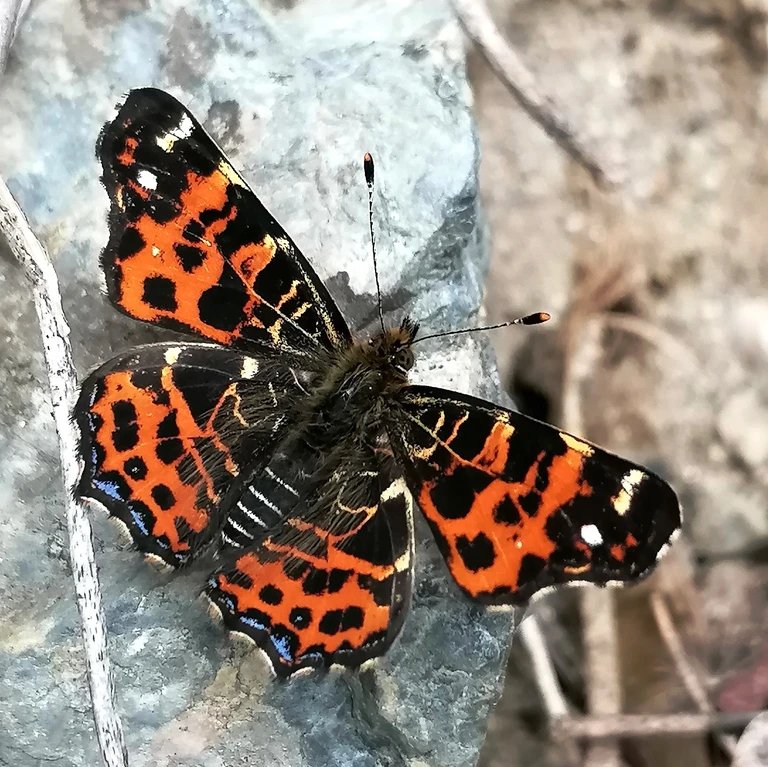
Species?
Araschnia levana
